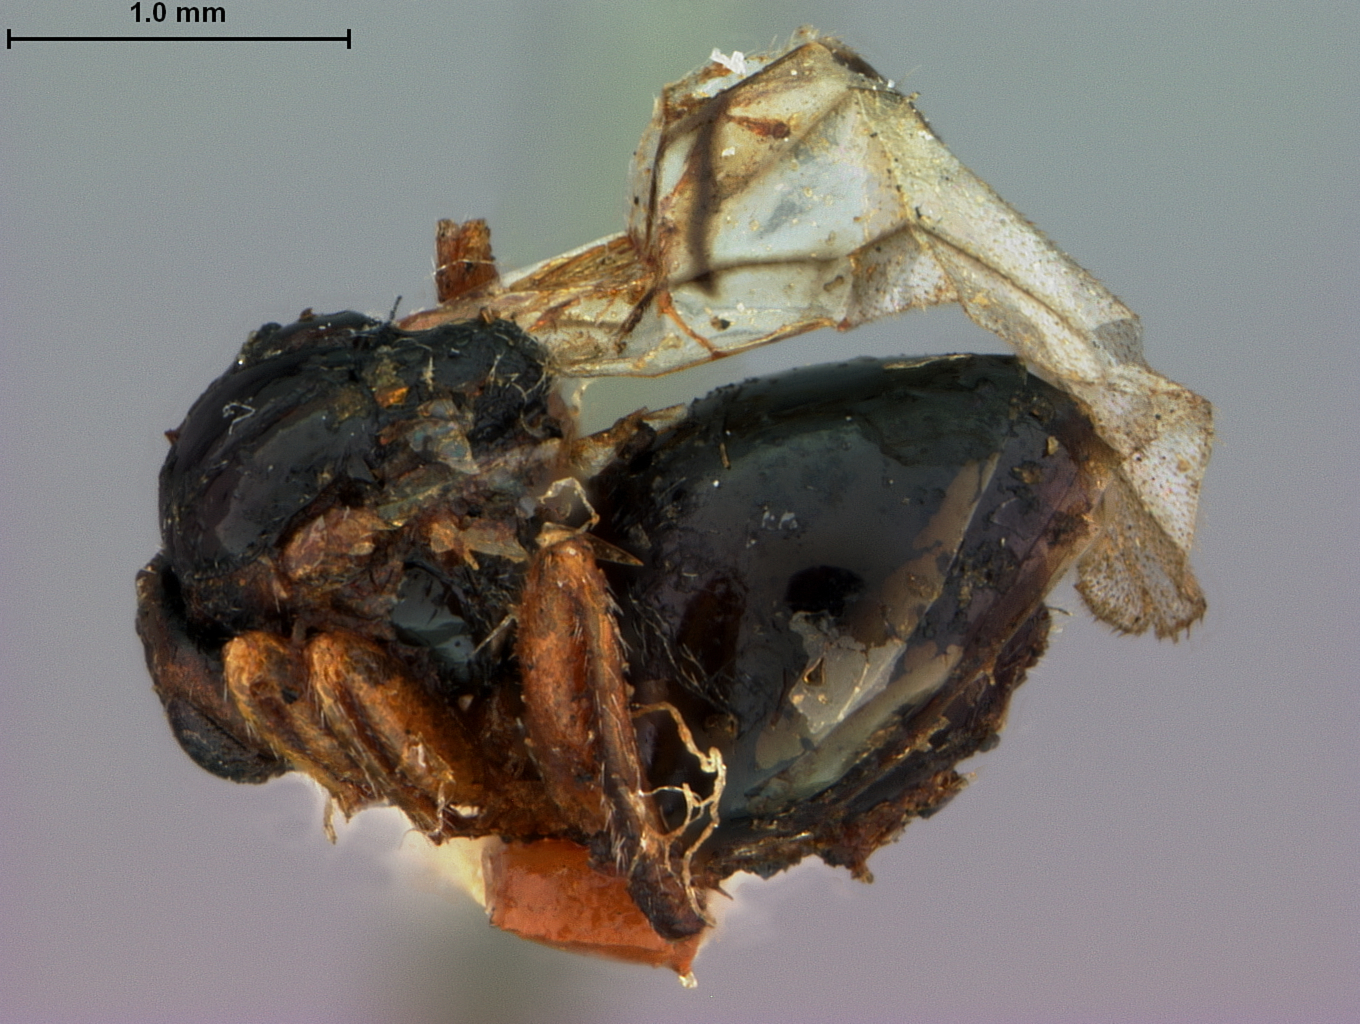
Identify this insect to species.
Dryophanta rydbergiana
